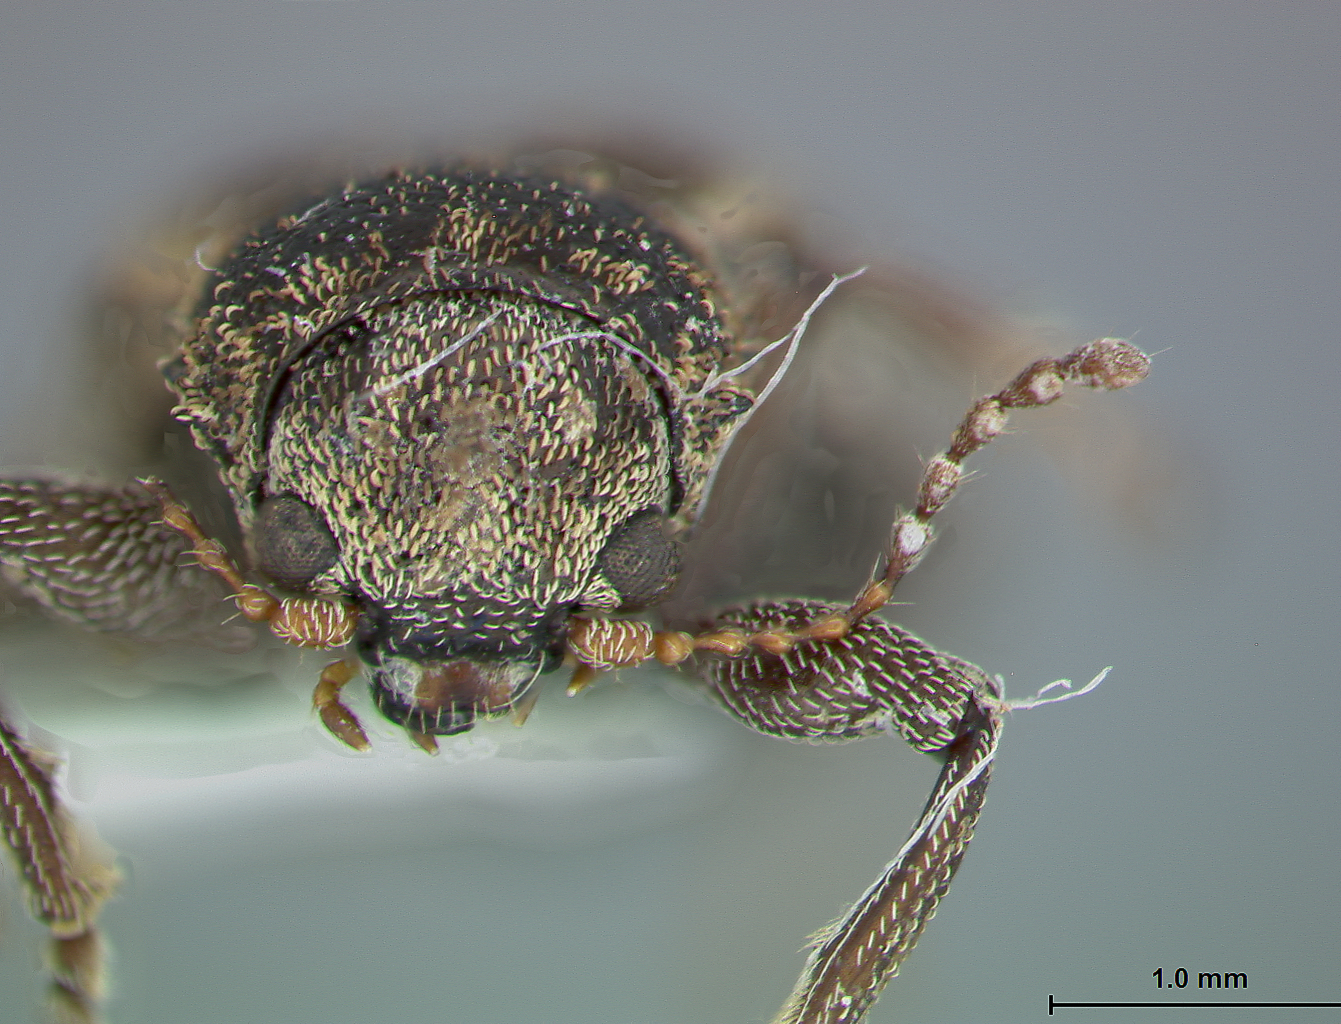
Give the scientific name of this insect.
Myochrous barbadensis
